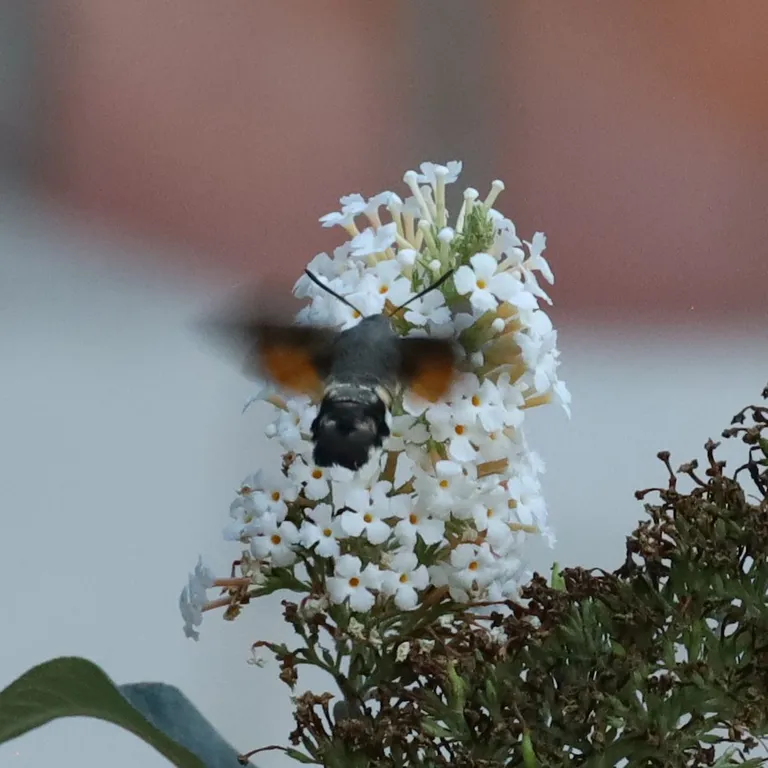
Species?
Macroglossum stellatarum
